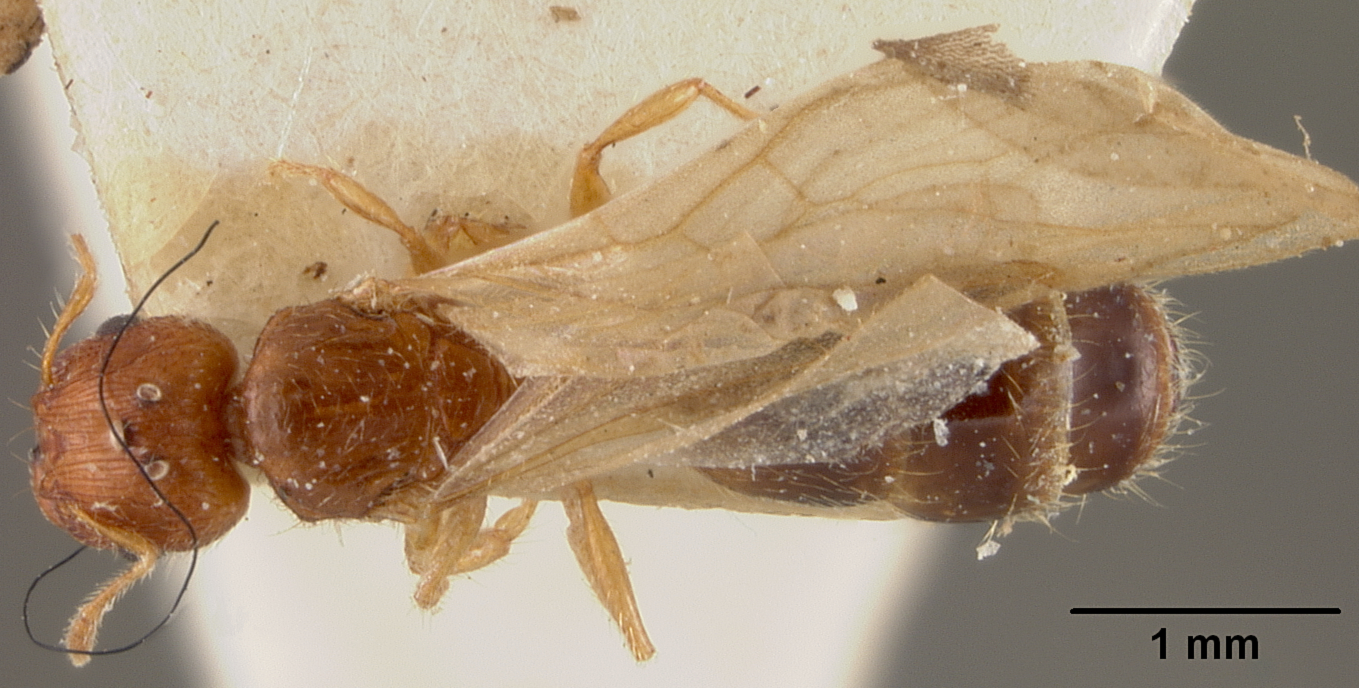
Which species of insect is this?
Pheidole rinae
